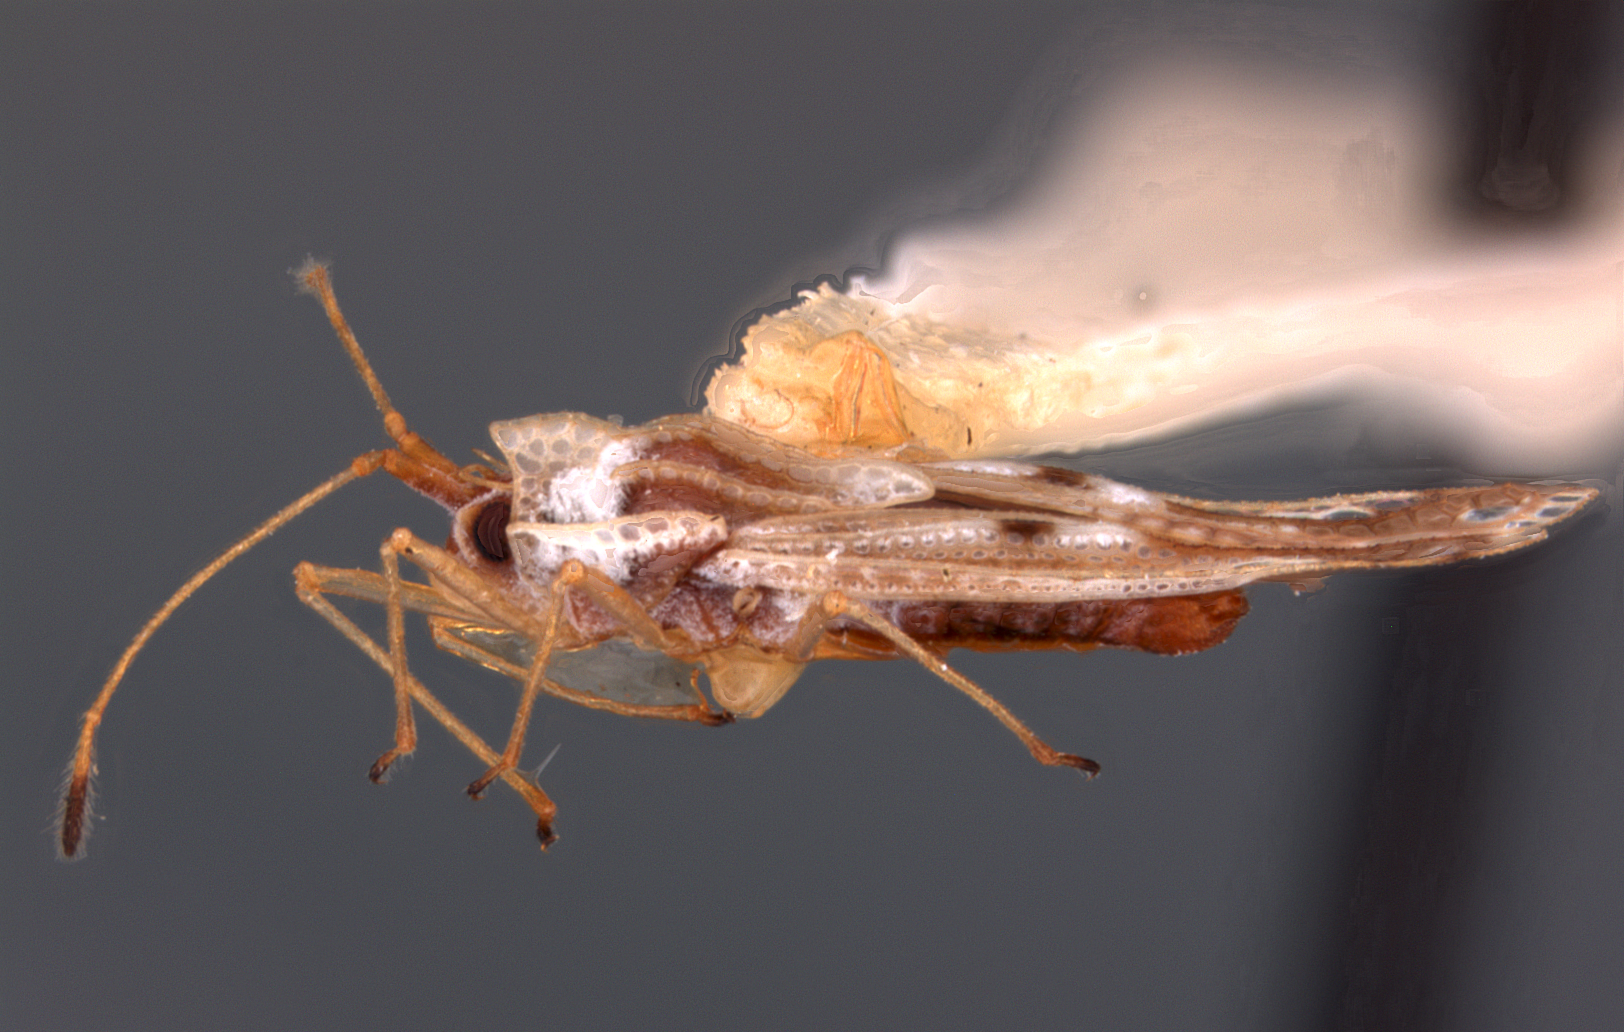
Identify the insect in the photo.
Gargaphia acmonis
